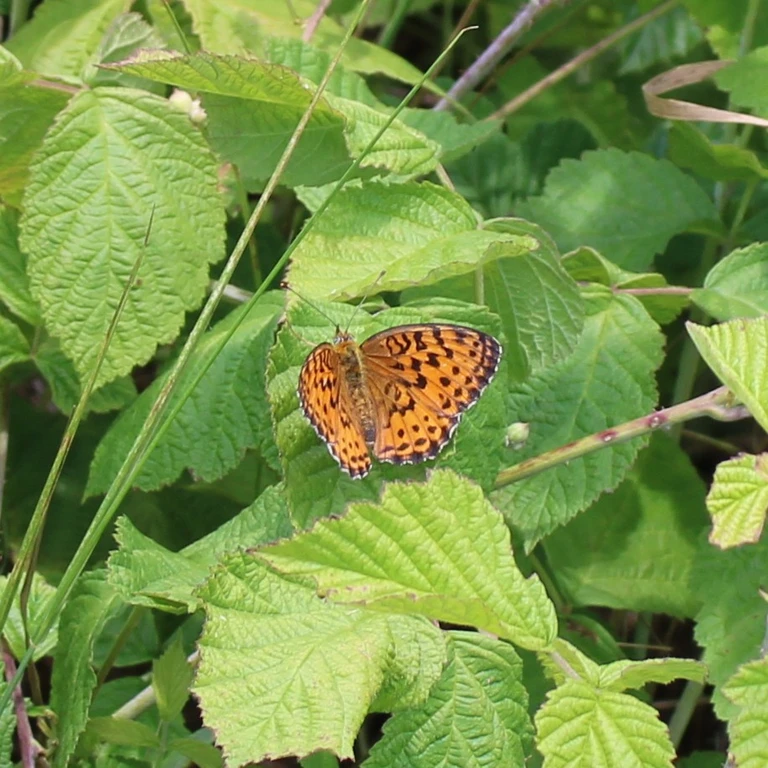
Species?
Brenthis daphne
